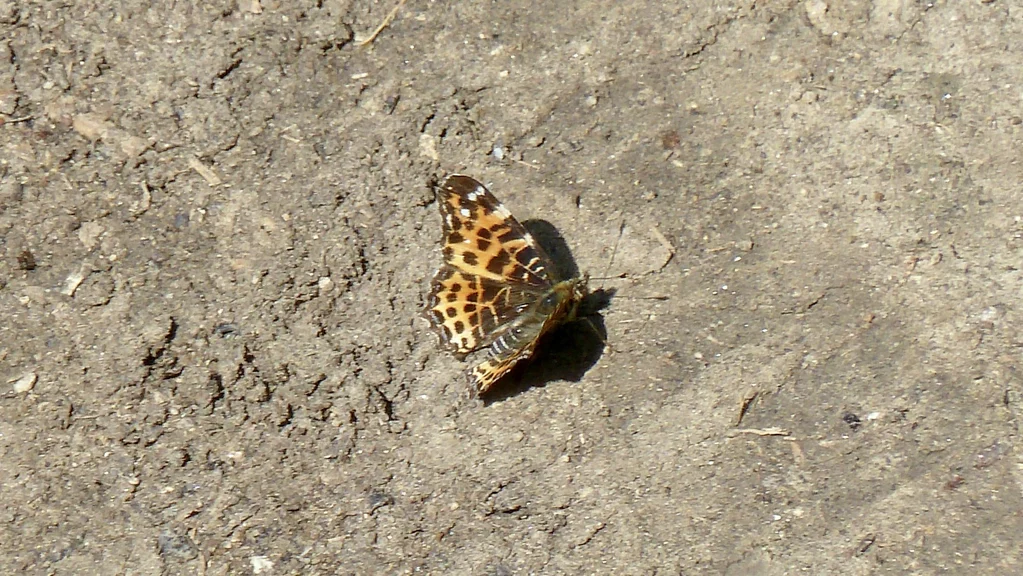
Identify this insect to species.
Araschnia levana
